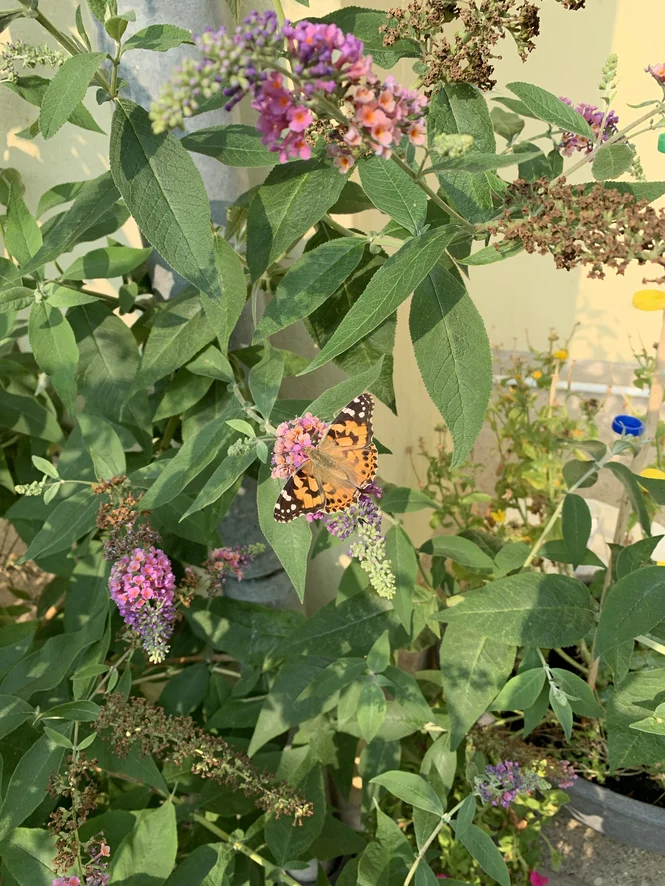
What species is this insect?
Vanessa cardui
